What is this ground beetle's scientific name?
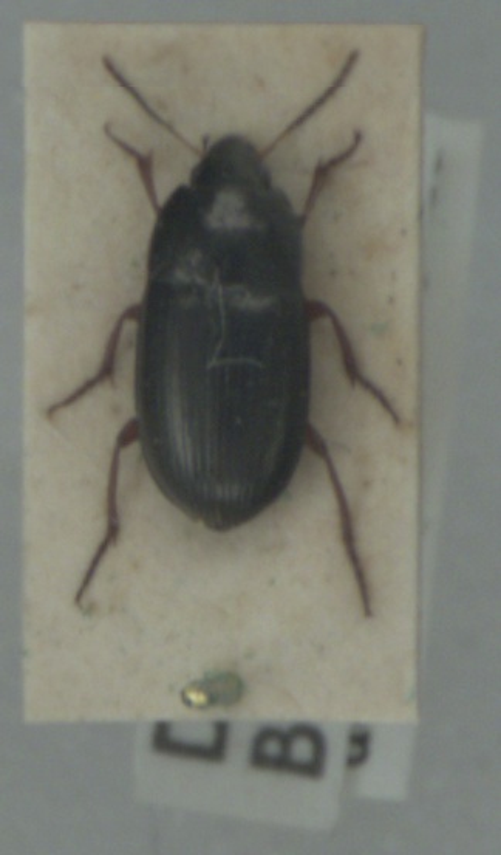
Amara familiaris
